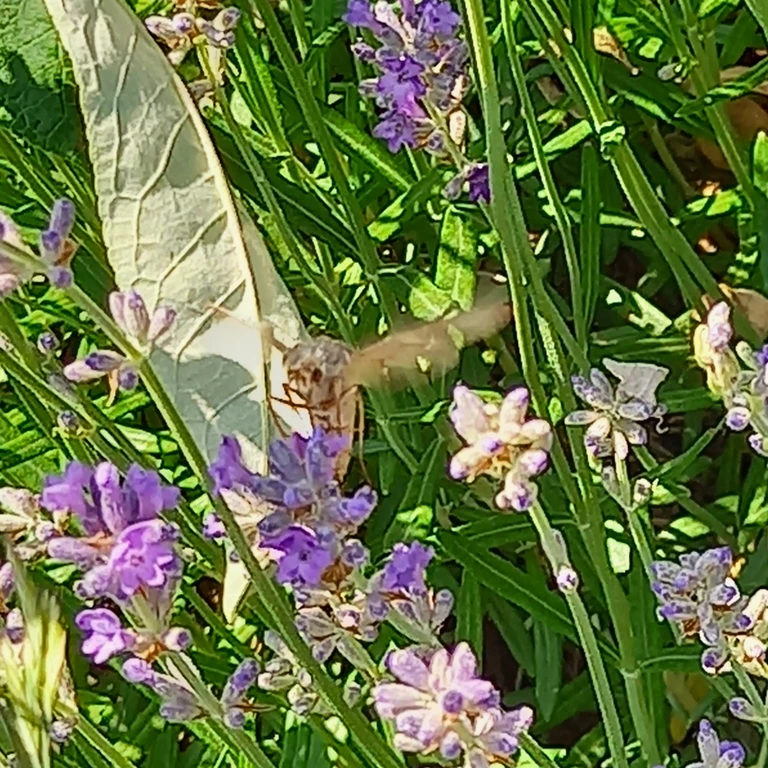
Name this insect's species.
Autographa gamma
